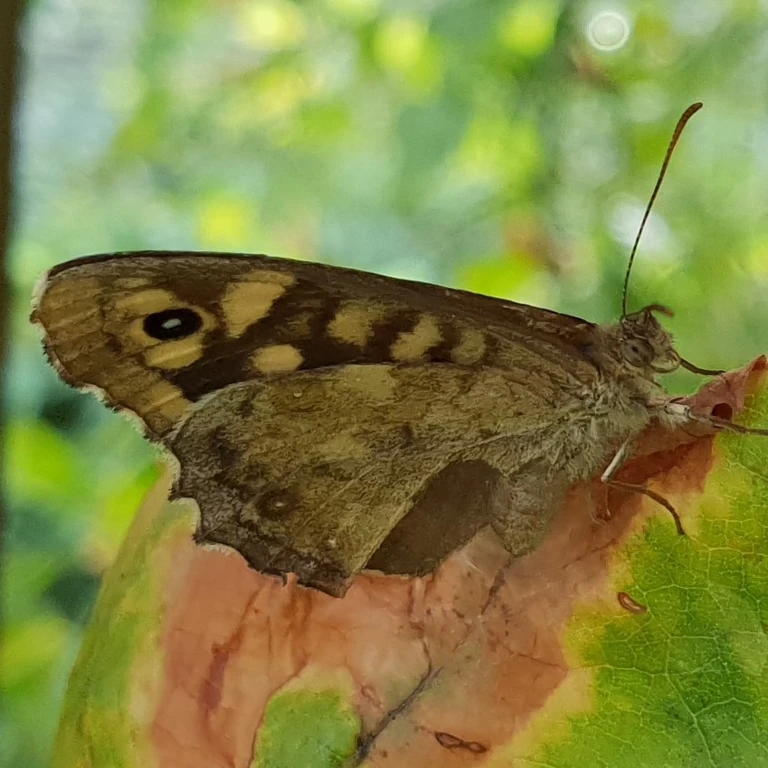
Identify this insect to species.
Pararge aegeria
